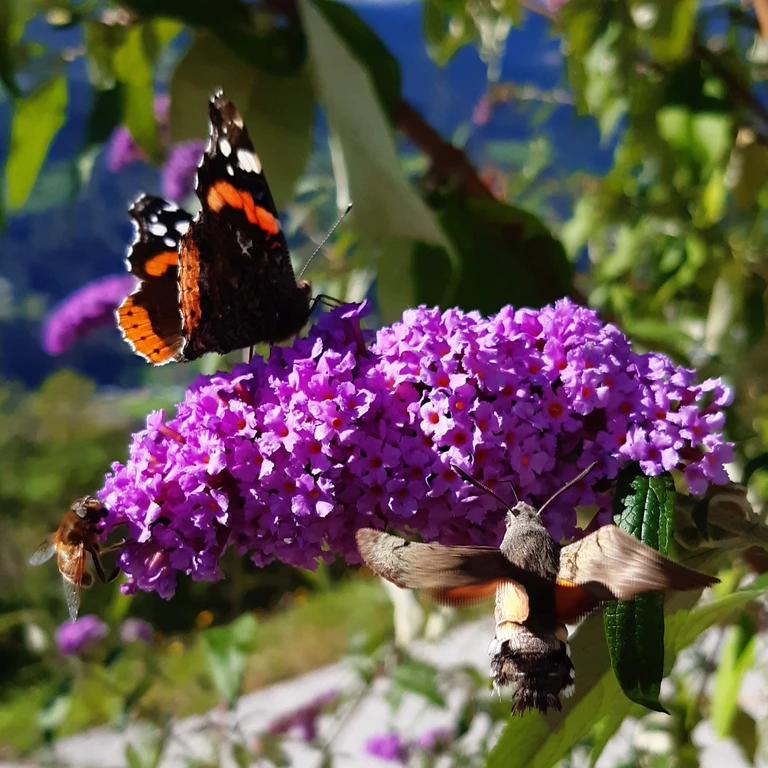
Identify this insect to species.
Vanessa atalanta
